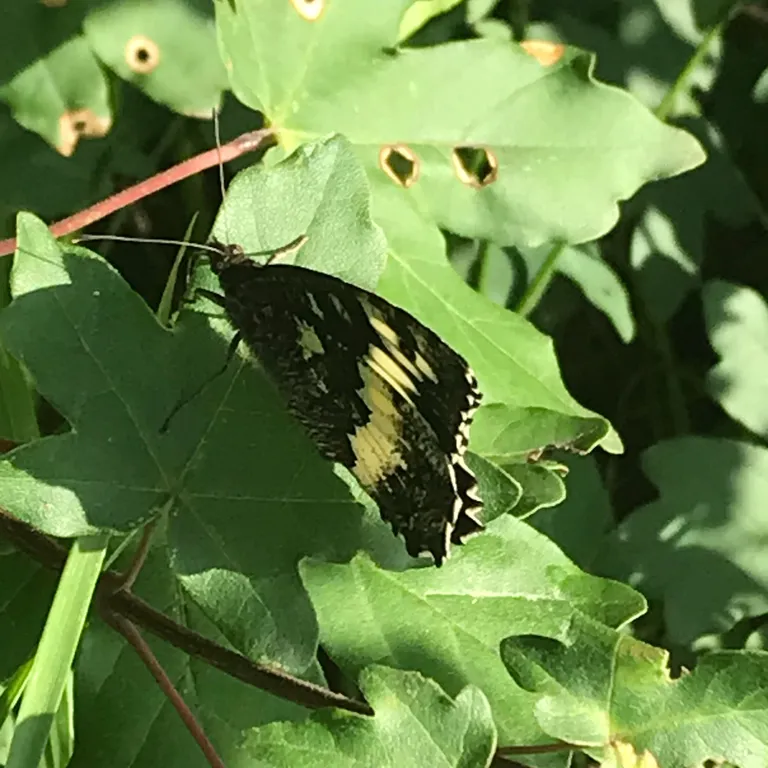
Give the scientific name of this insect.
Brintesia circe
